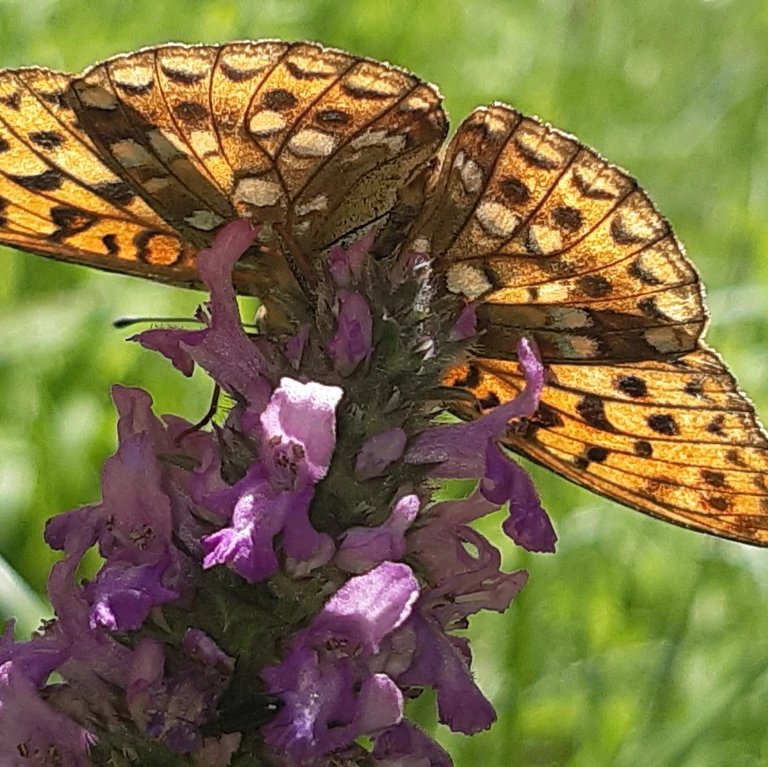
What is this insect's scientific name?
Fabriciana adippe
